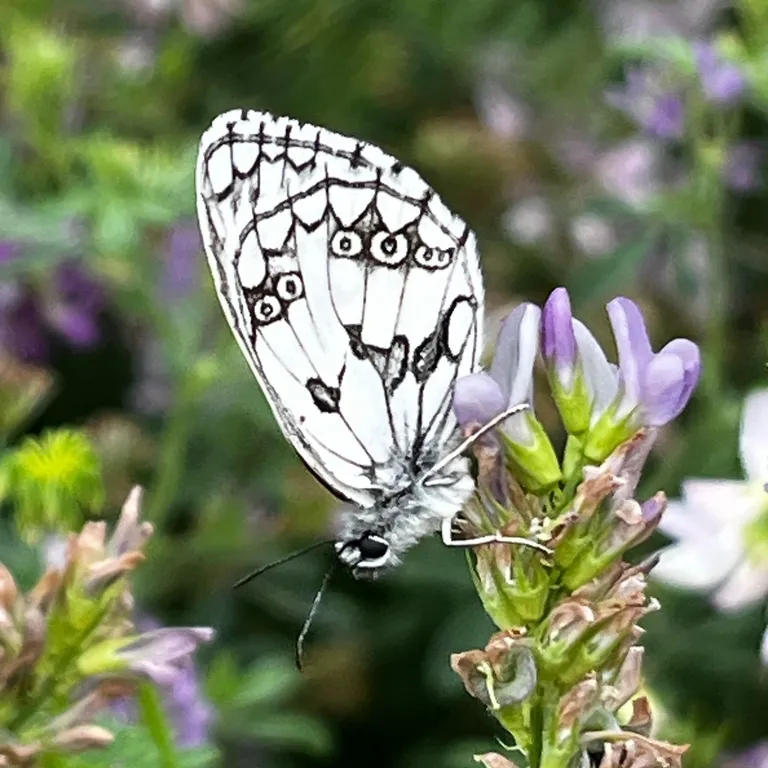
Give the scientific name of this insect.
Melanargia galathea
